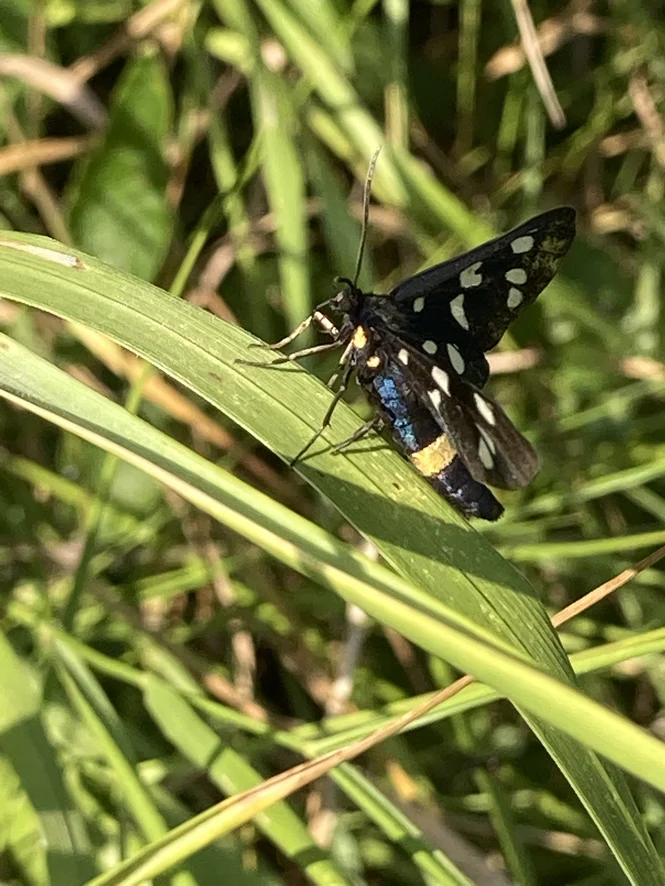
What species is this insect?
Amata phegea
